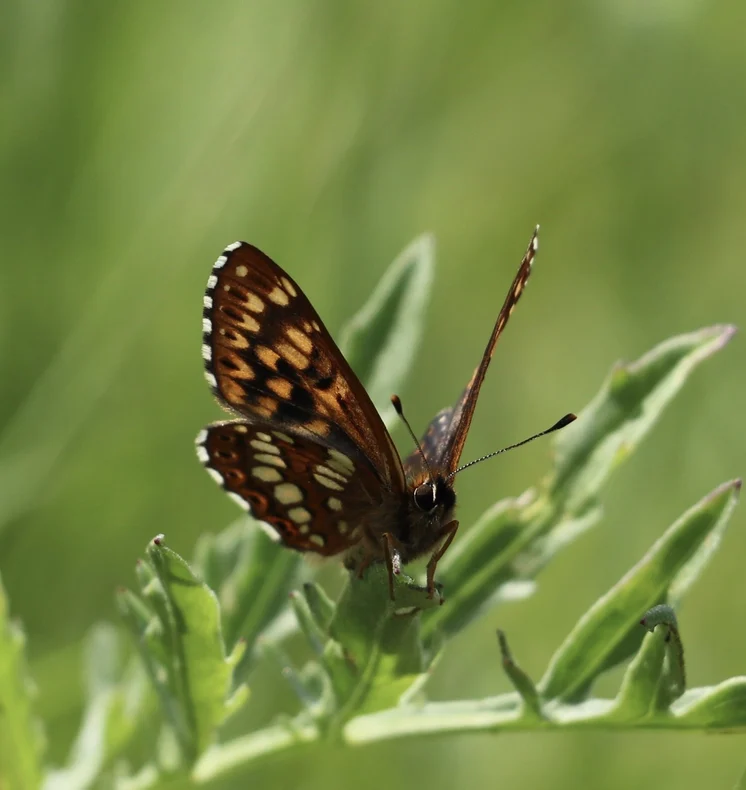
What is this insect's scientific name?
Hamearis lucina
